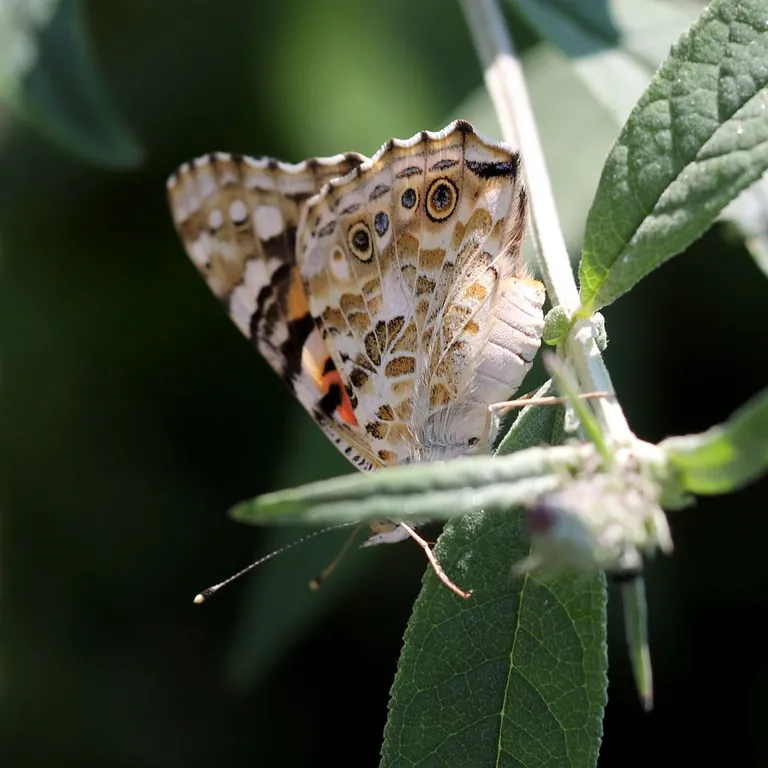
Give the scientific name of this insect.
Vanessa cardui
